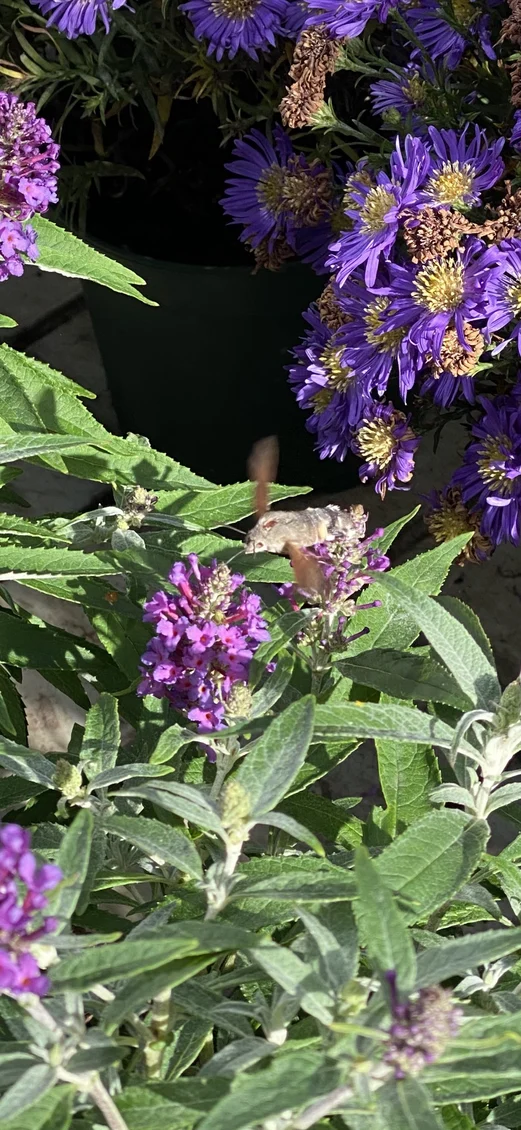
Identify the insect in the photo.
Macroglossum stellatarum
